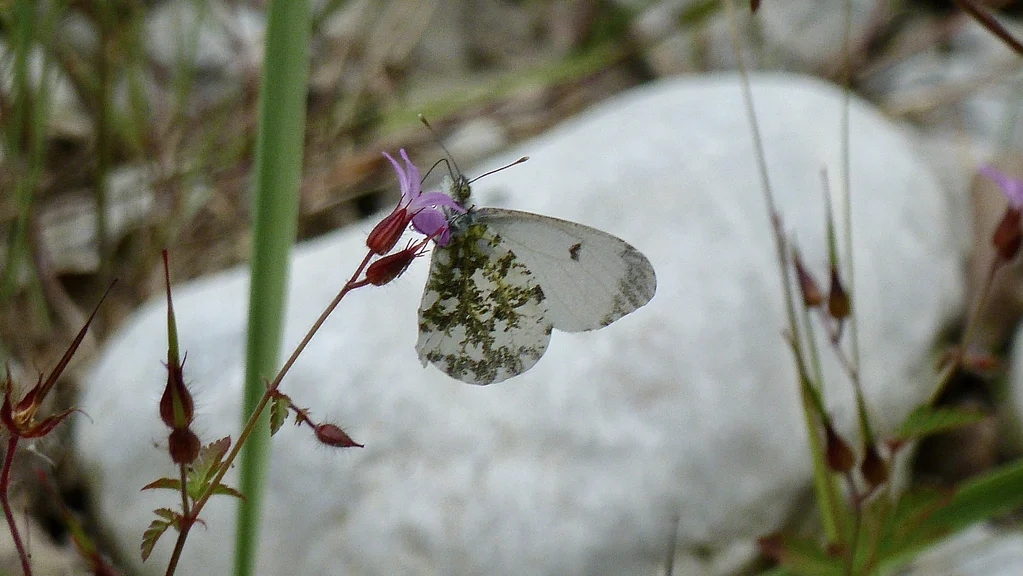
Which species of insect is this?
Anthocharis cardamines
